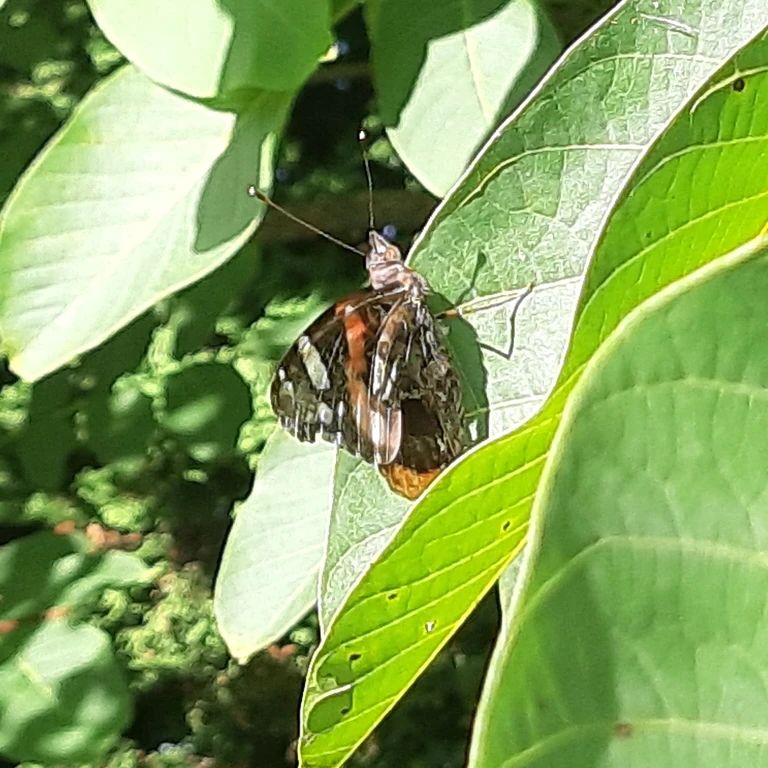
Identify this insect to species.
Vanessa atalanta
